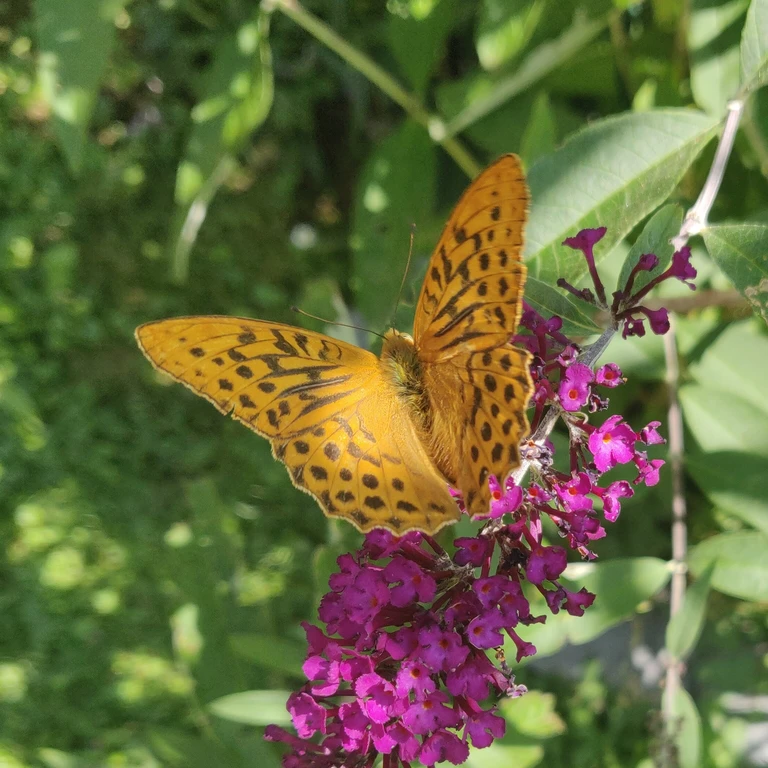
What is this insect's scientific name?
Argynnis paphia
